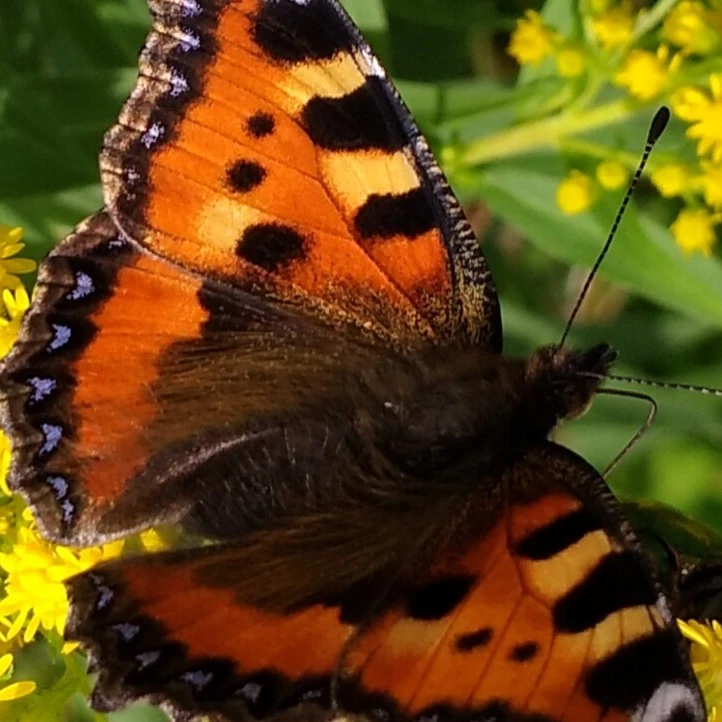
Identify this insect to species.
Aglais urticae
